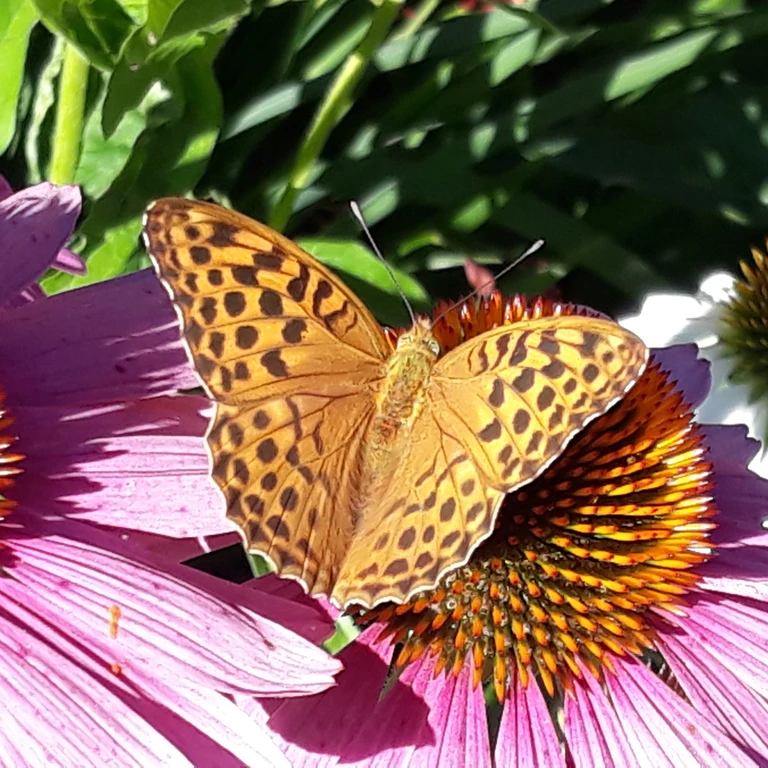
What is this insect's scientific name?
Argynnis paphia
